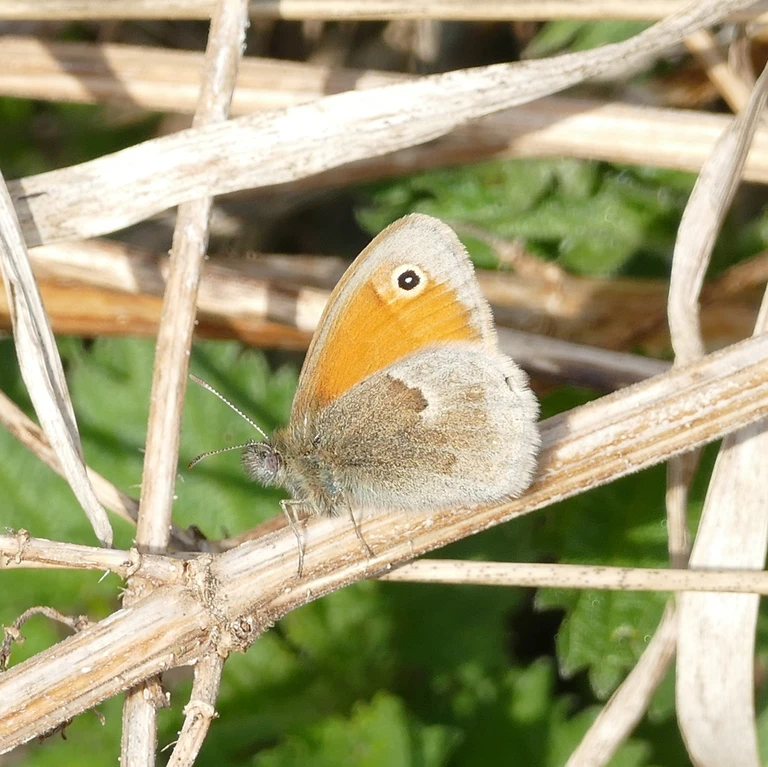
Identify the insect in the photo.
Coenonympha pamphilus
